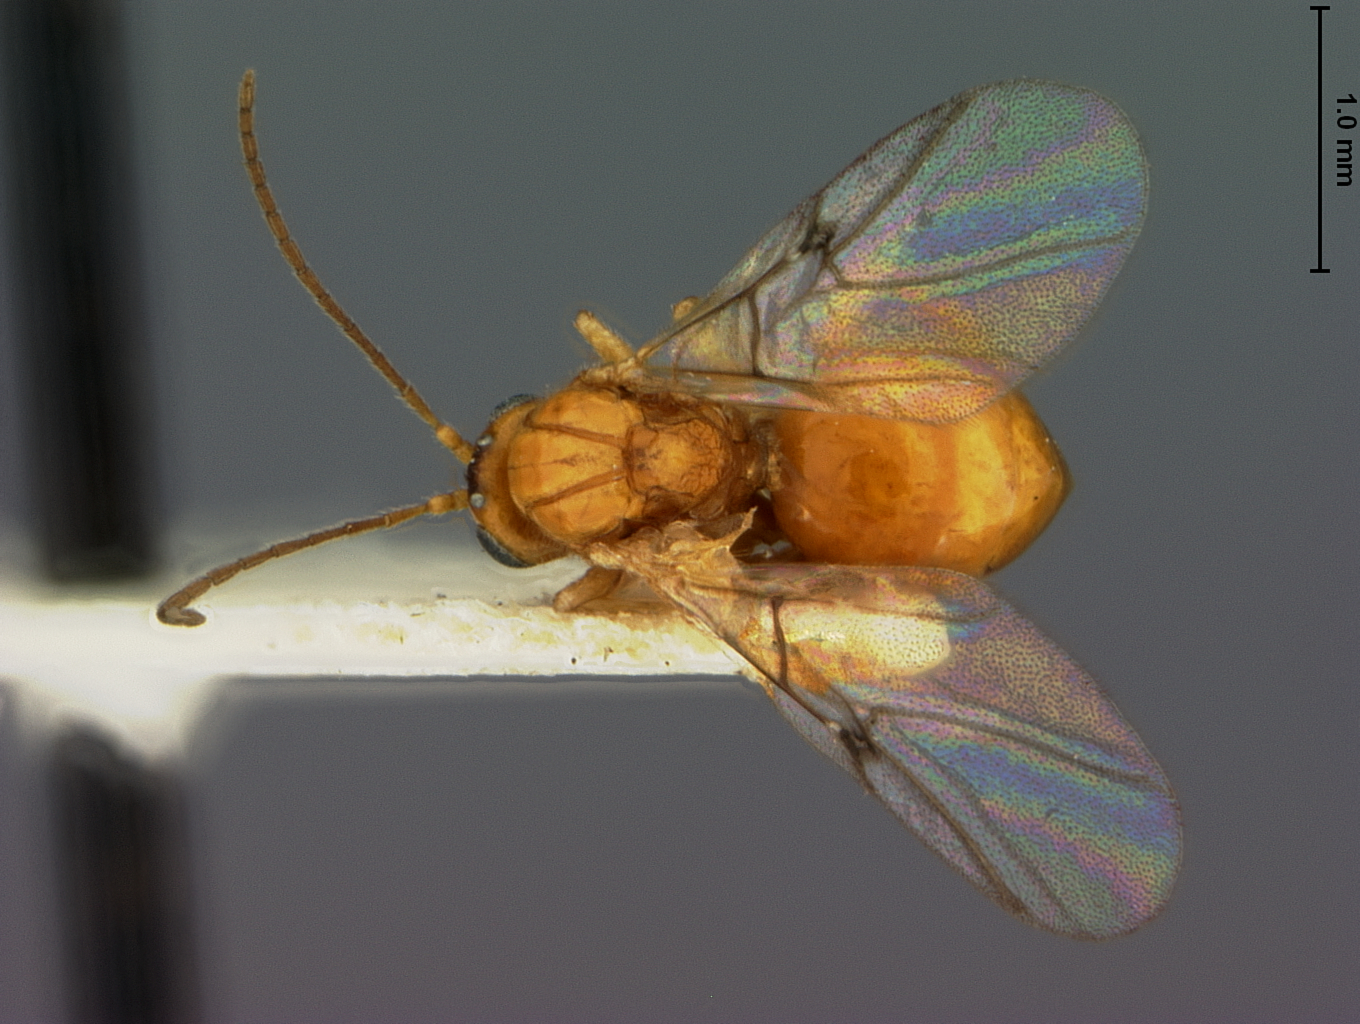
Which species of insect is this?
Liodora viscida
